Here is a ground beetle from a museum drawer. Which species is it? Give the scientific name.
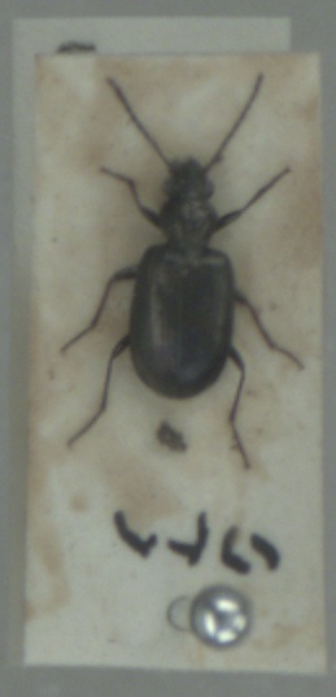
Bembidion tetracolum
